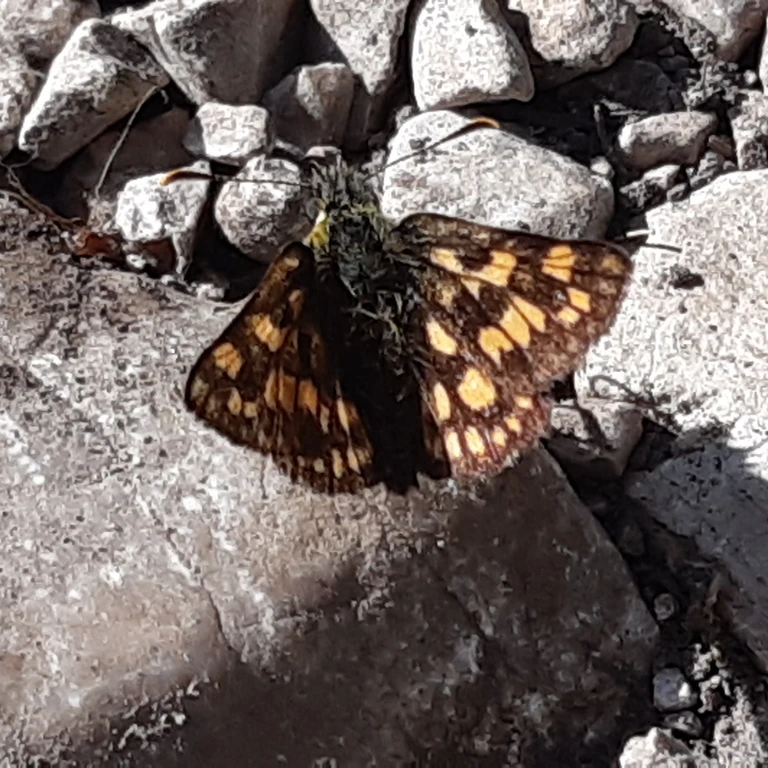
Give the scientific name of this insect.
Carterocephalus palaemon
